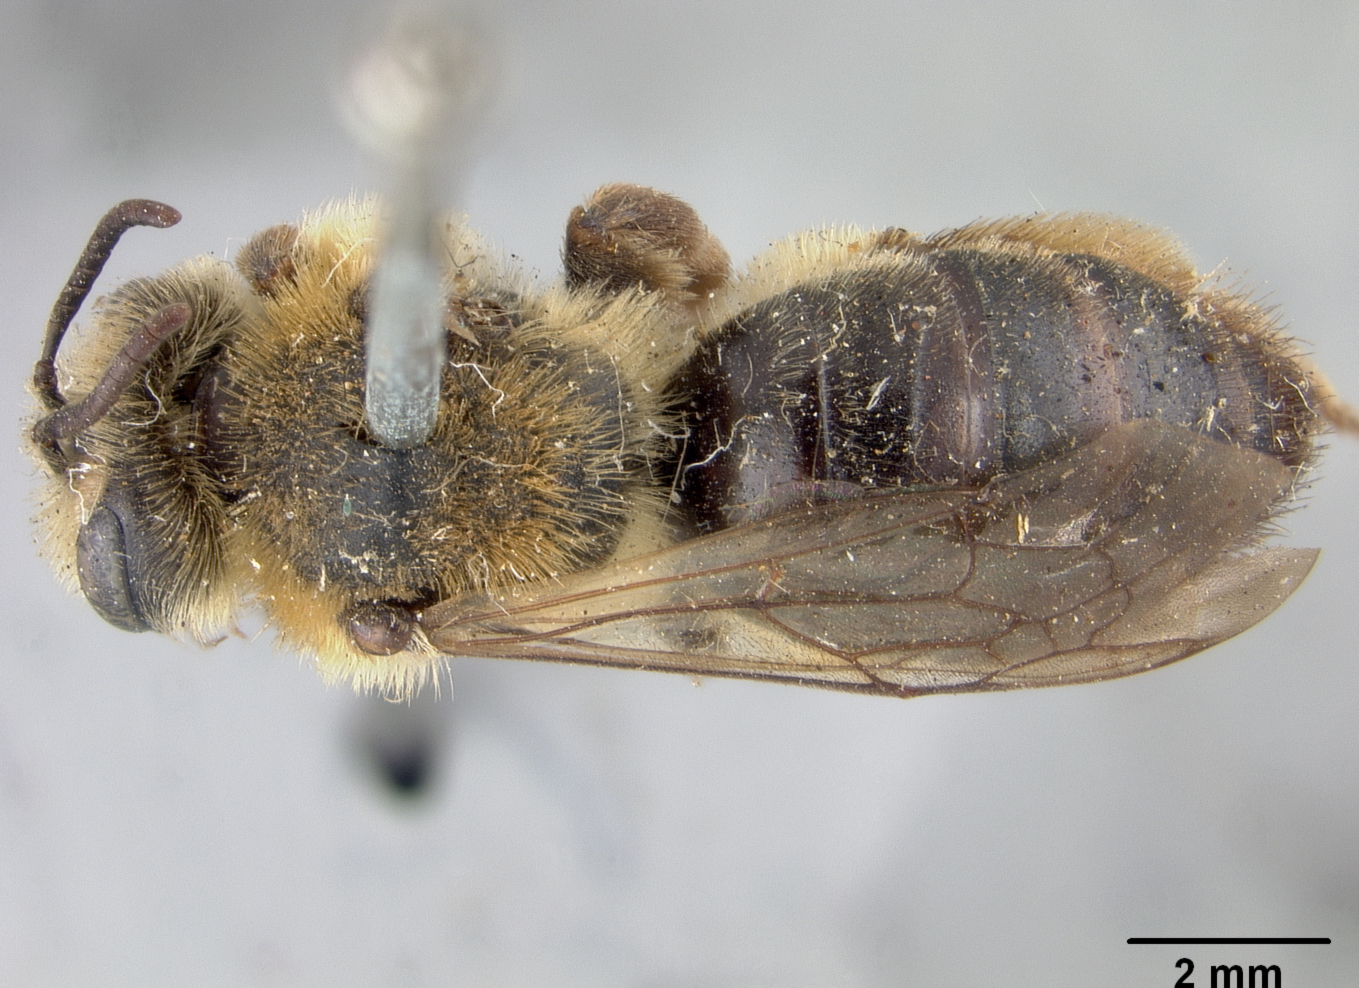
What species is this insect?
Andrena semirufa
